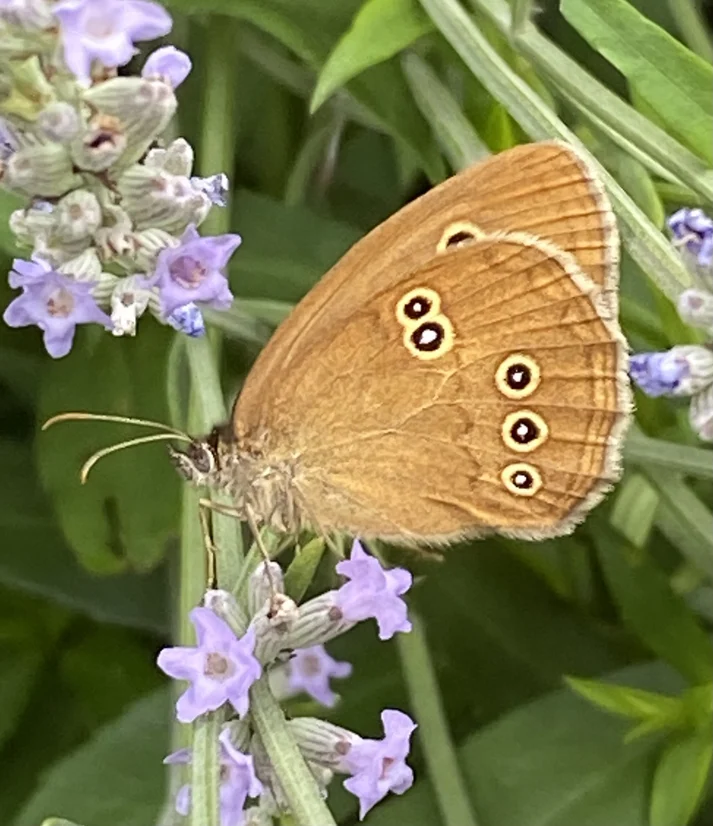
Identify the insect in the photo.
Aphantopus hyperantus
